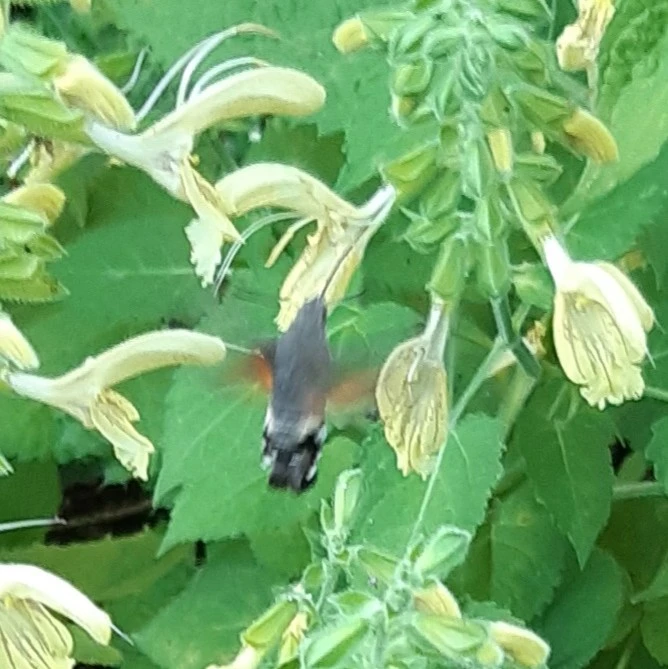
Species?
Macroglossum stellatarum
